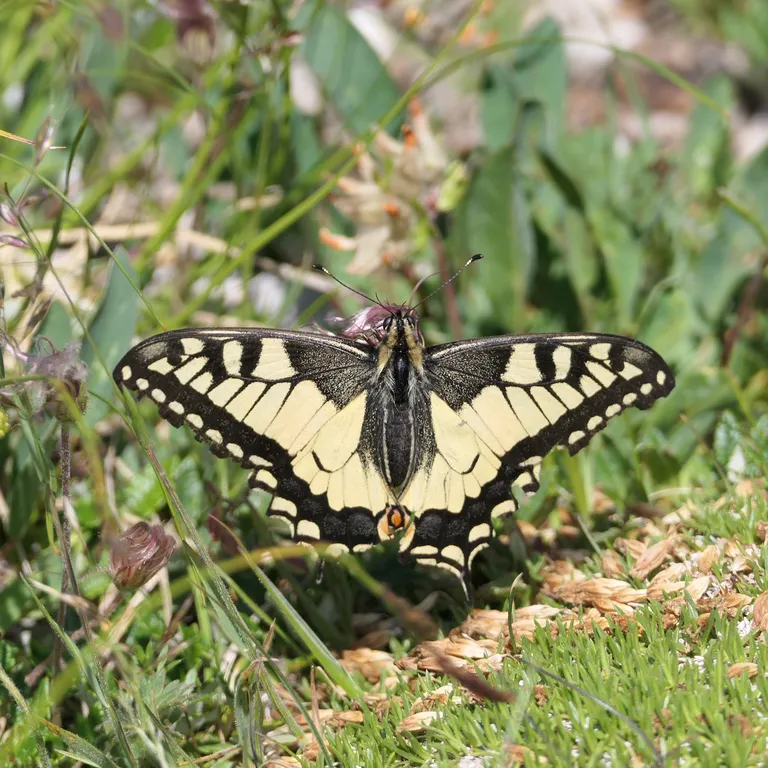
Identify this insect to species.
Papilio machaon
